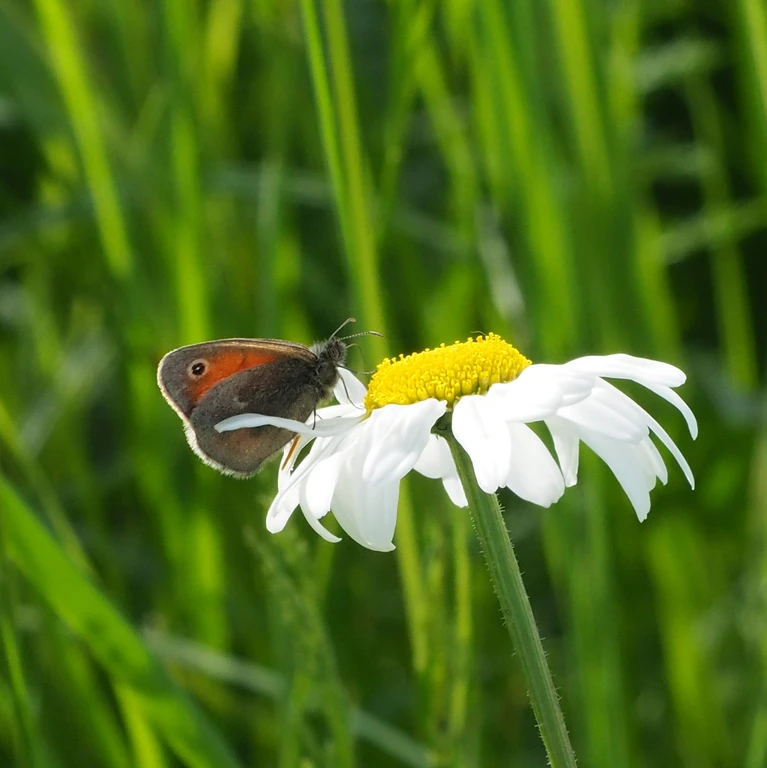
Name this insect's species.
Coenonympha pamphilus
